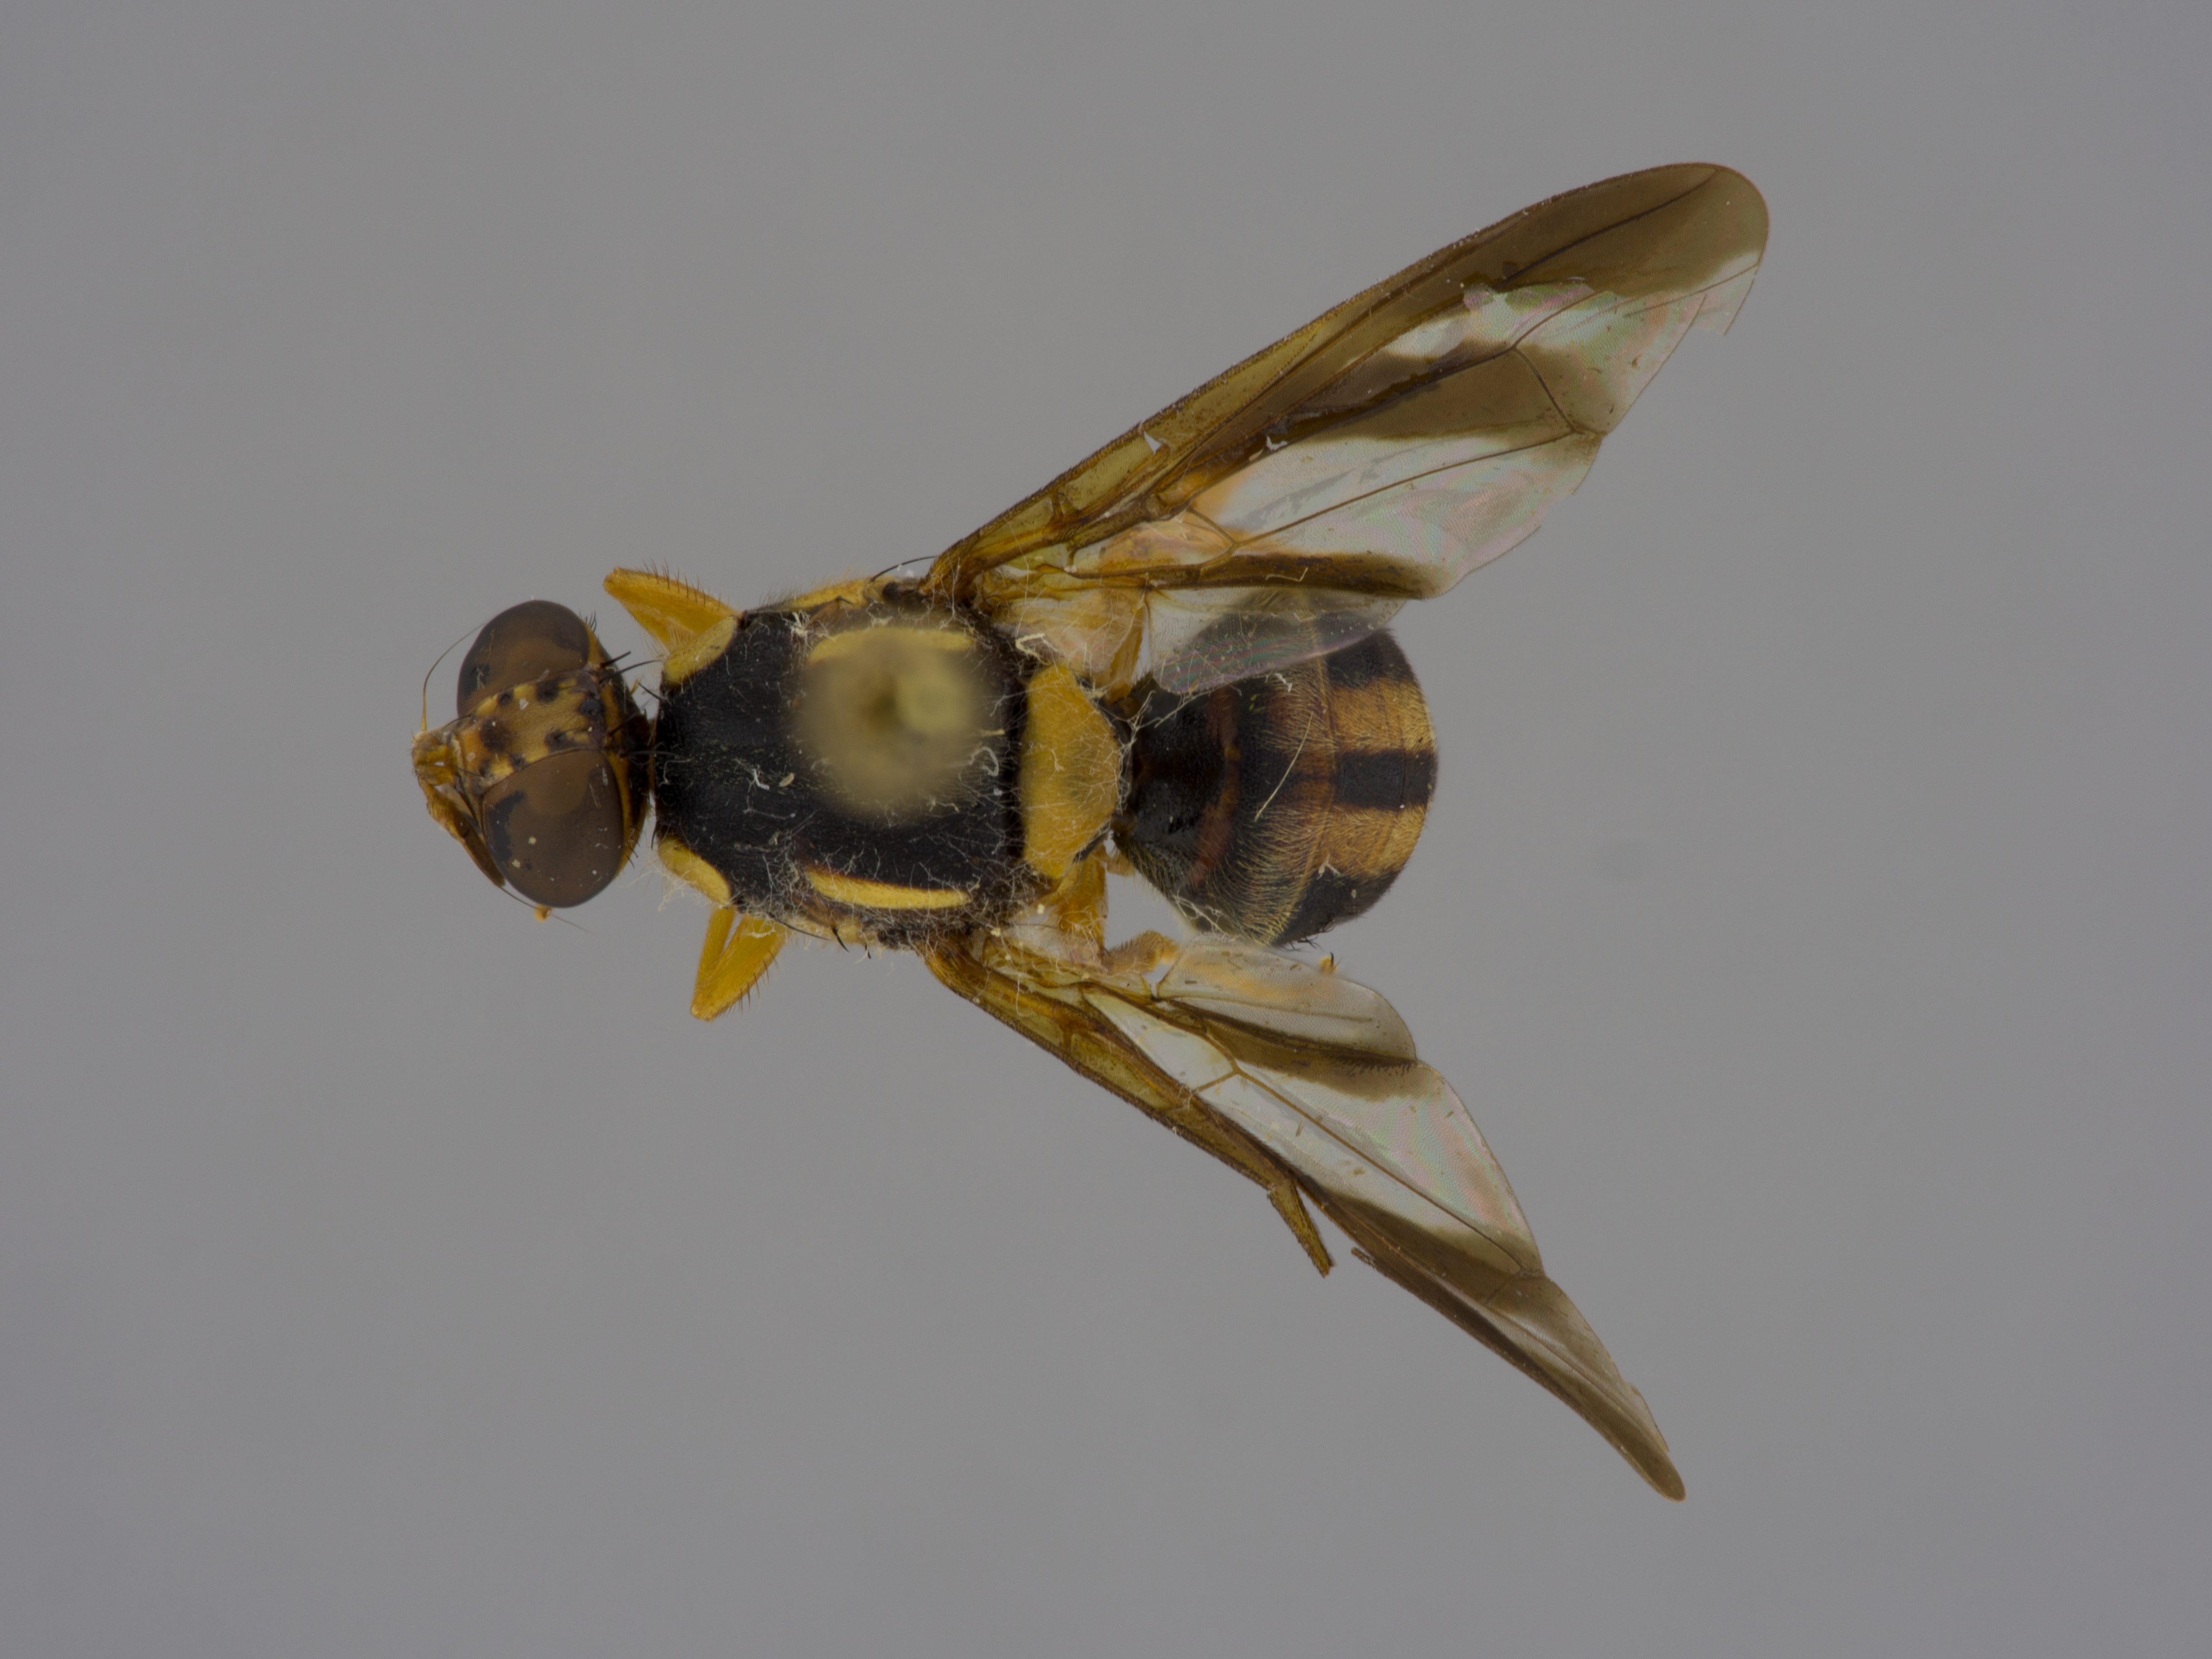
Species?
Bactrocera decumanus
